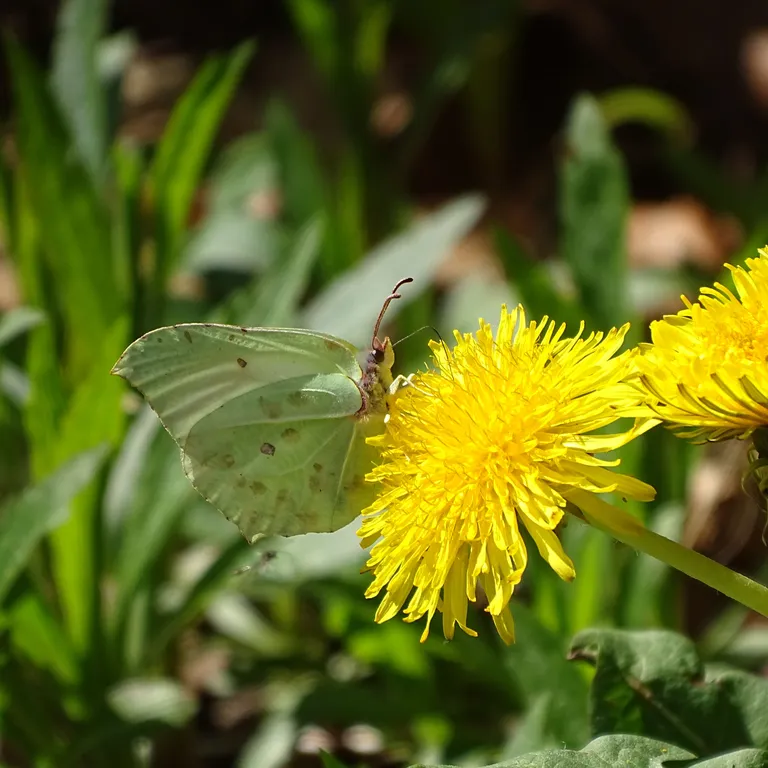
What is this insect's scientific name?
Gonepteryx rhamni
